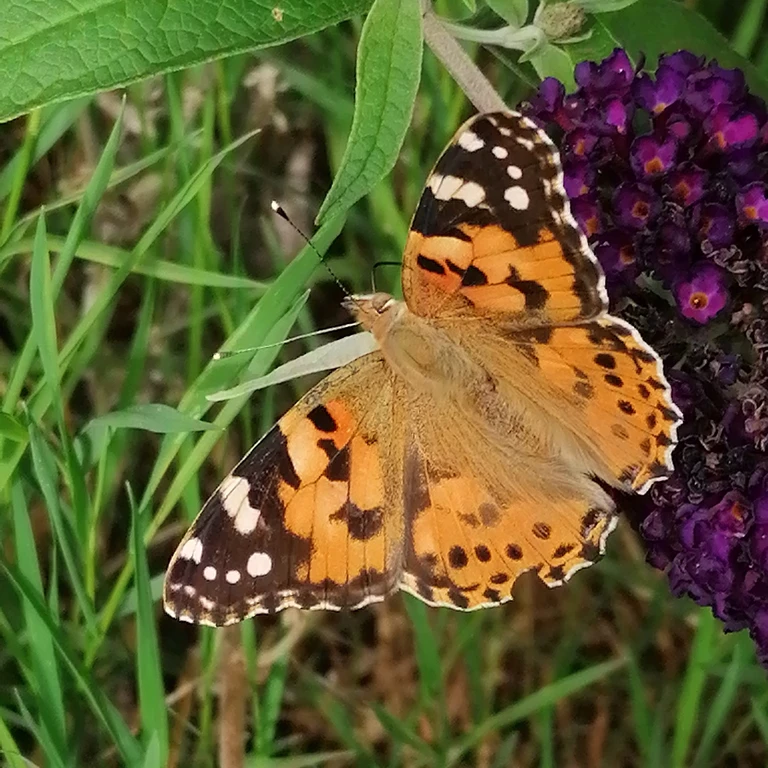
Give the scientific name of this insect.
Vanessa cardui
